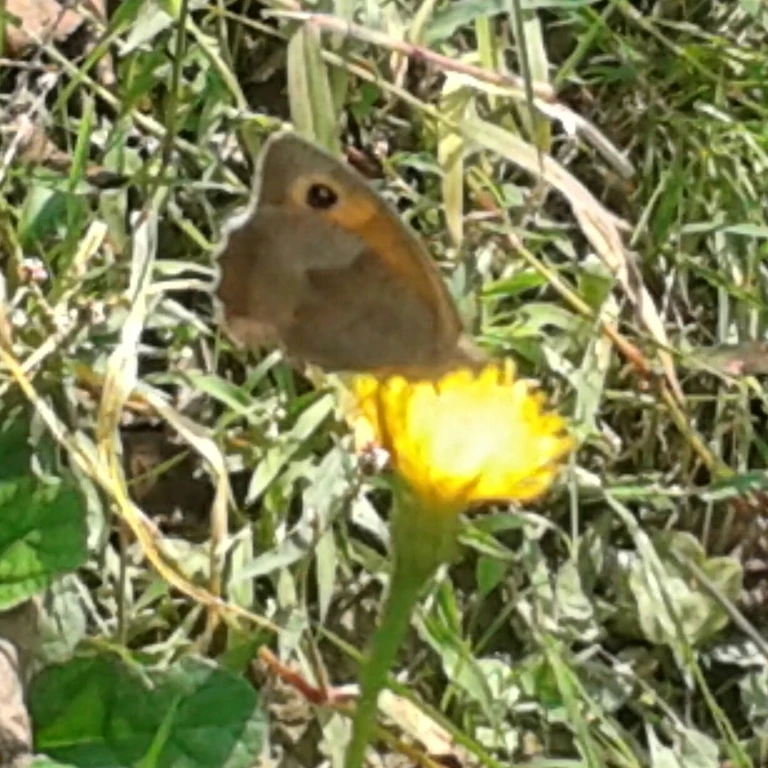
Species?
Maniola jurtina
